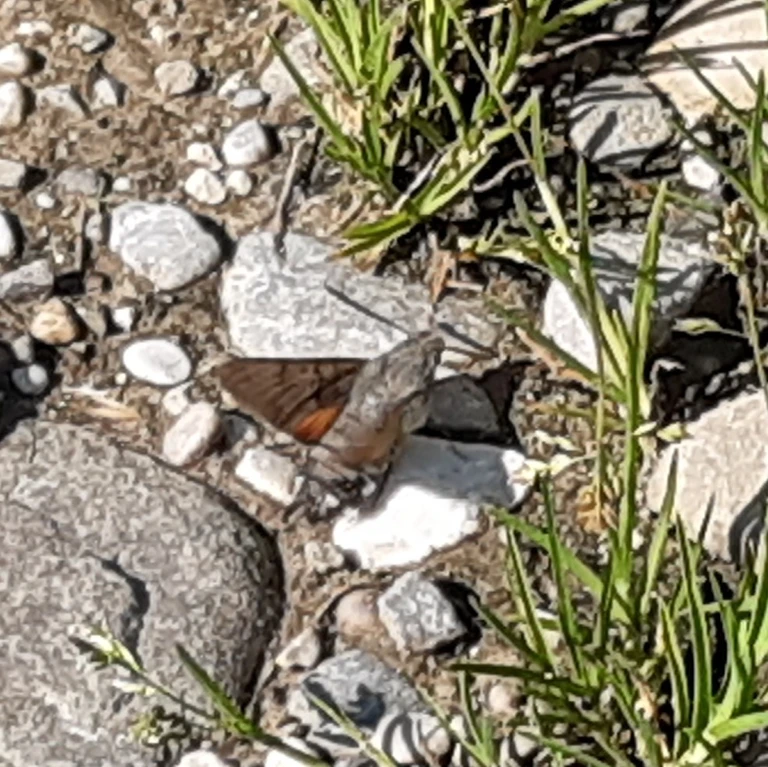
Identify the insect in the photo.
Macroglossum stellatarum
